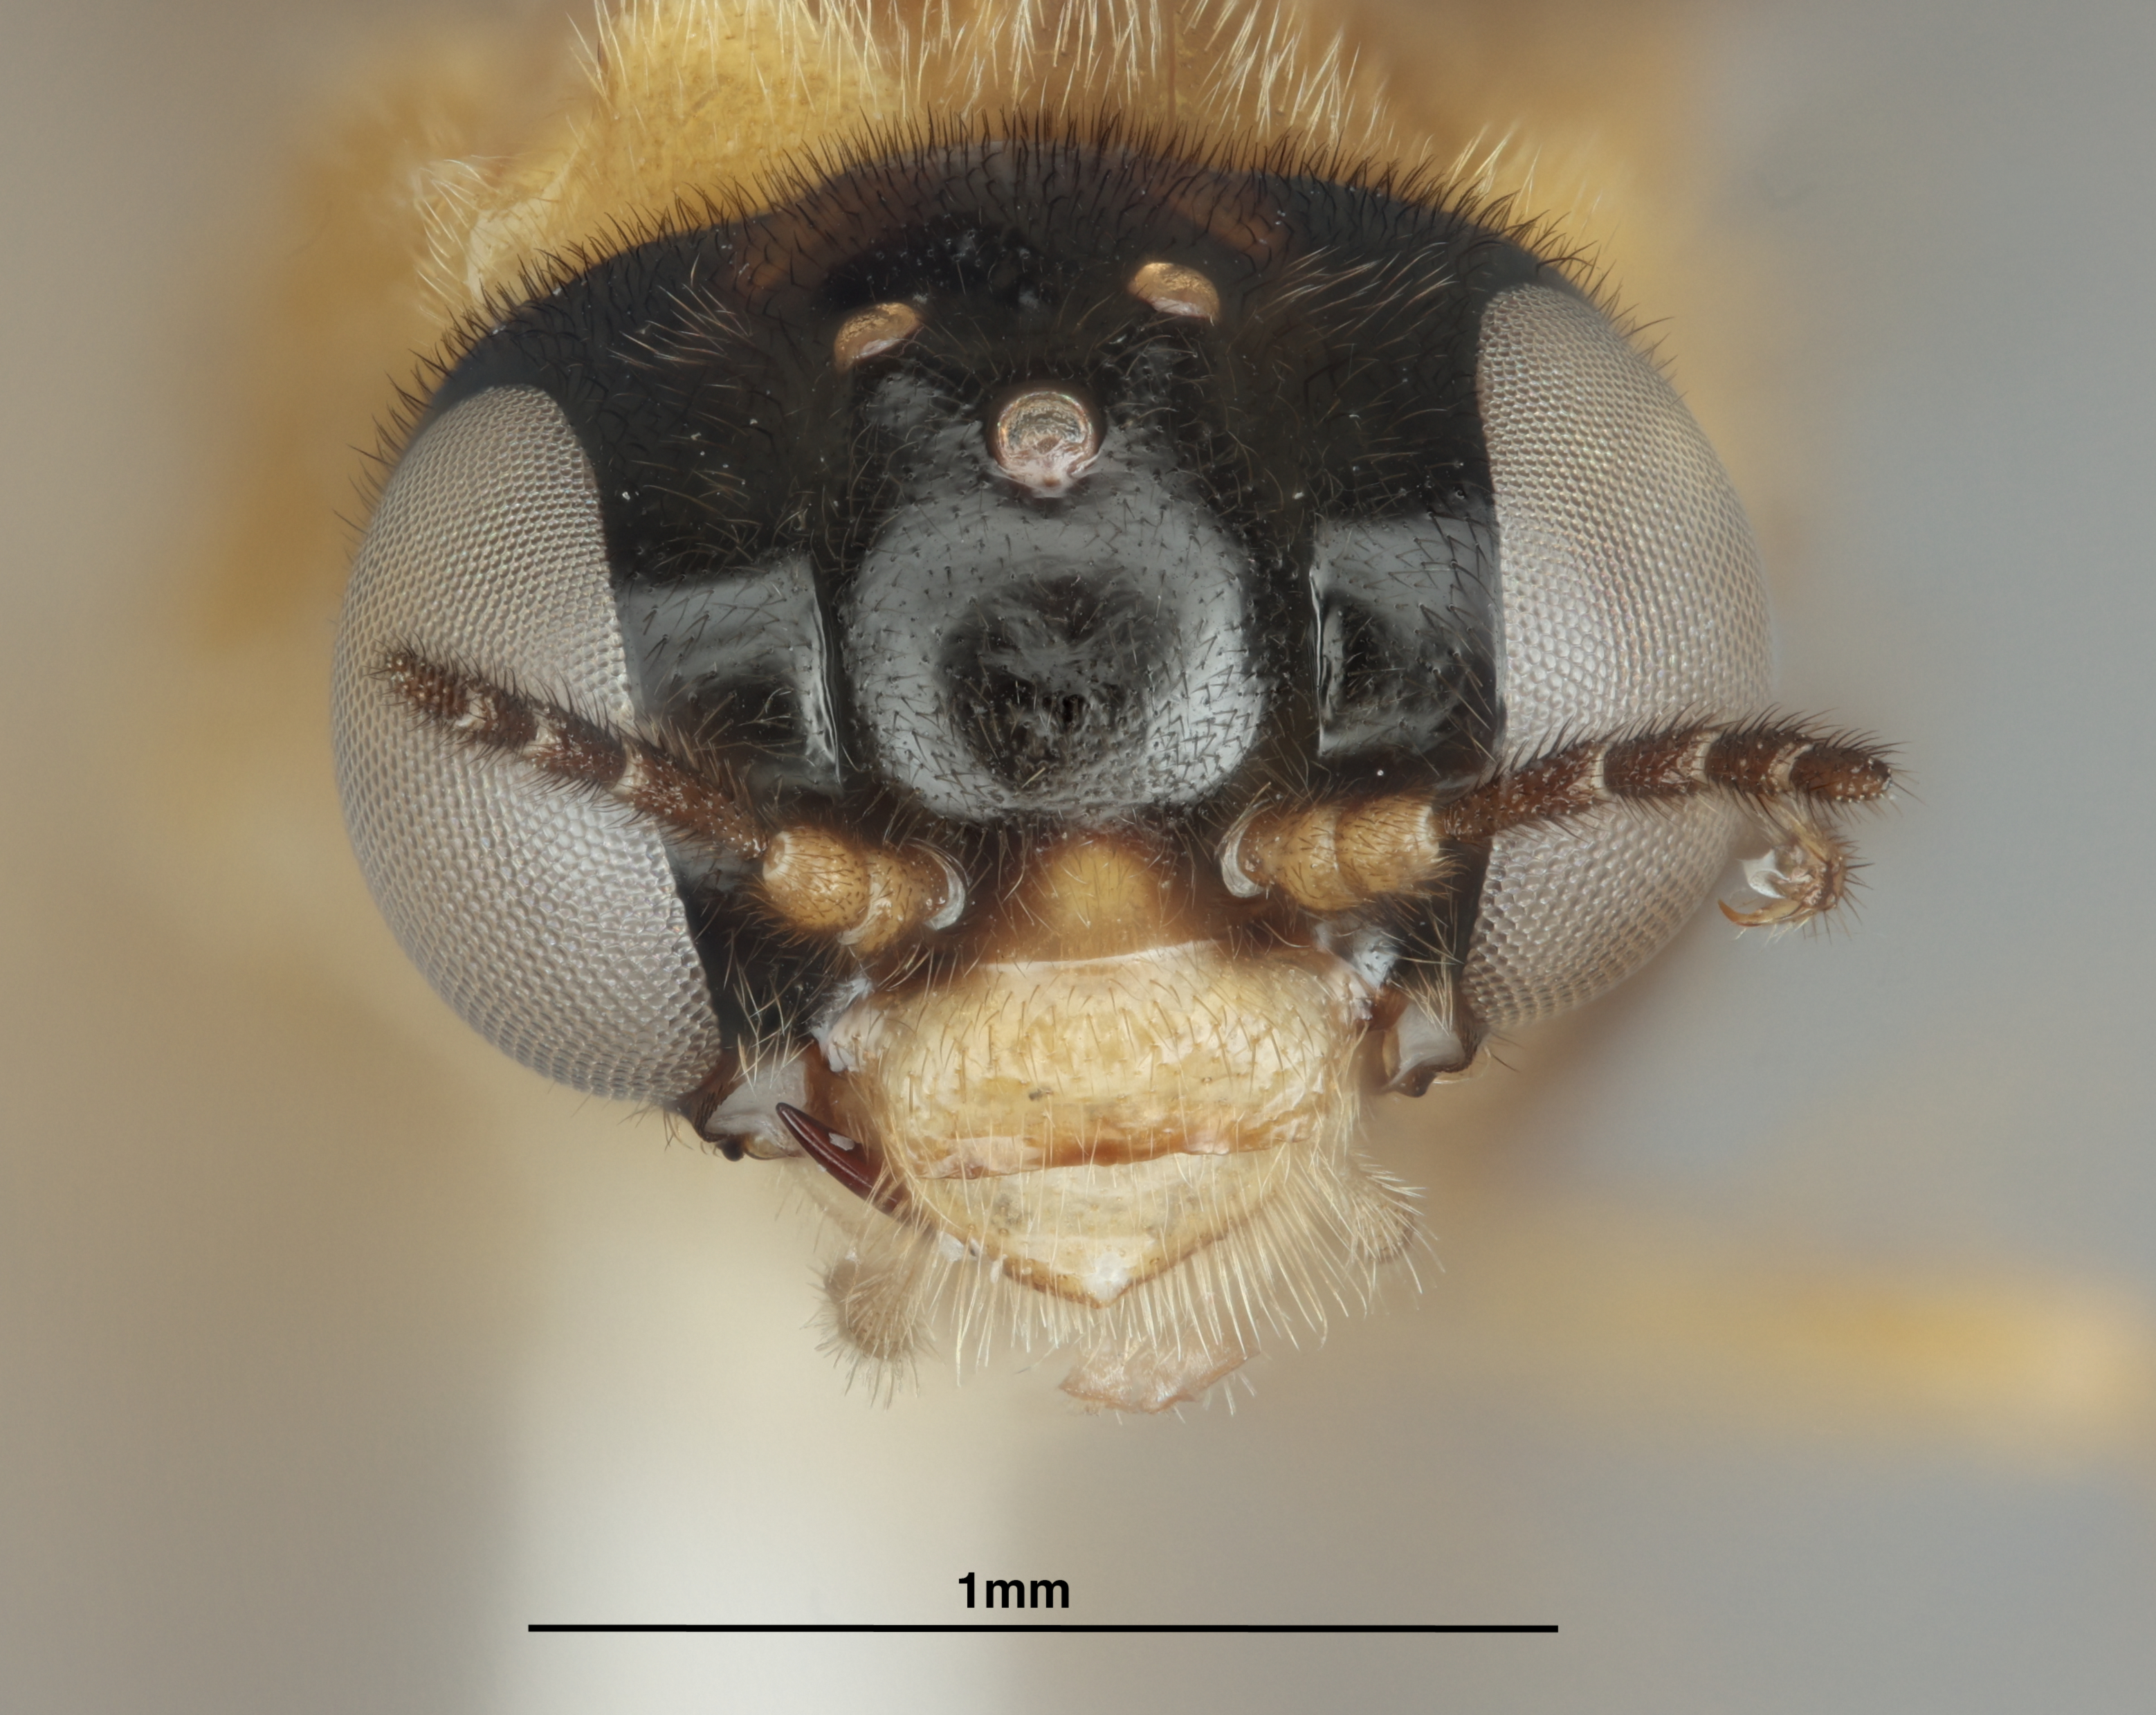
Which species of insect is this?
Acordulecera brevis
